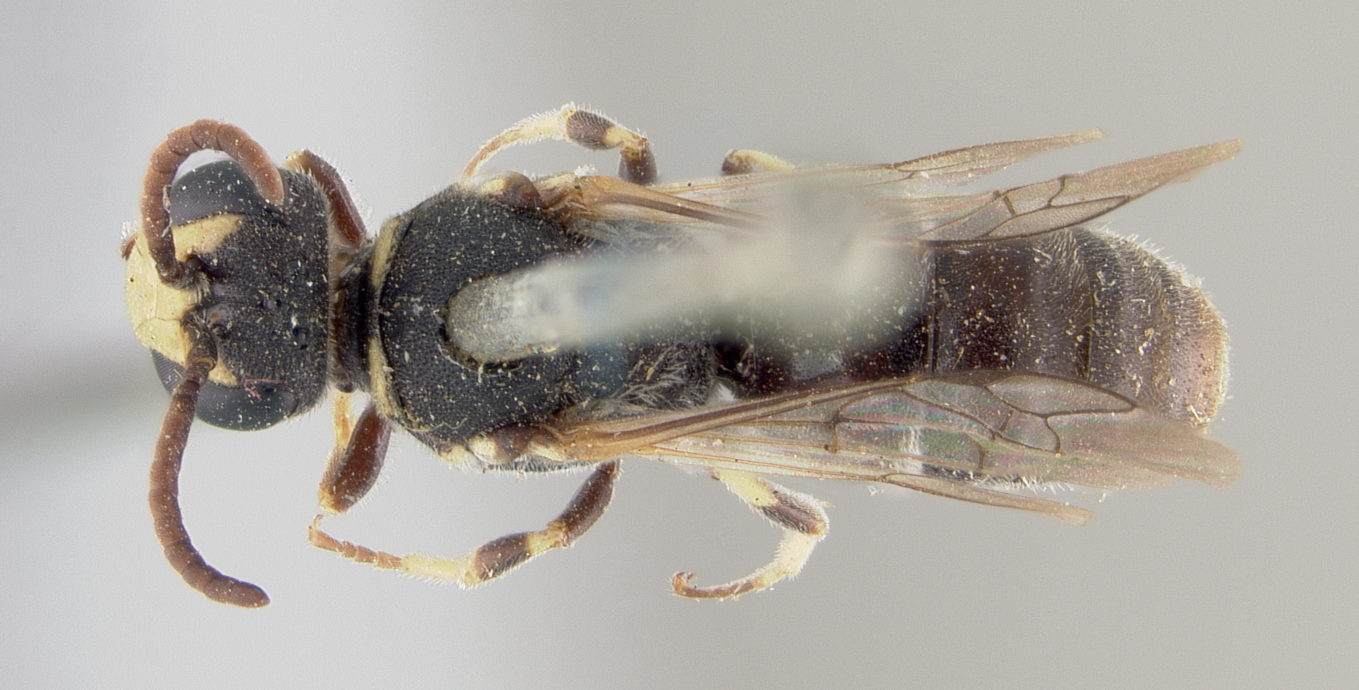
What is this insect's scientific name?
Prosopis coquilletti
